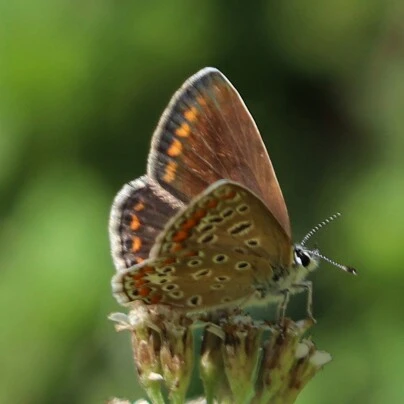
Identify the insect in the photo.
Polyommatus icarus
